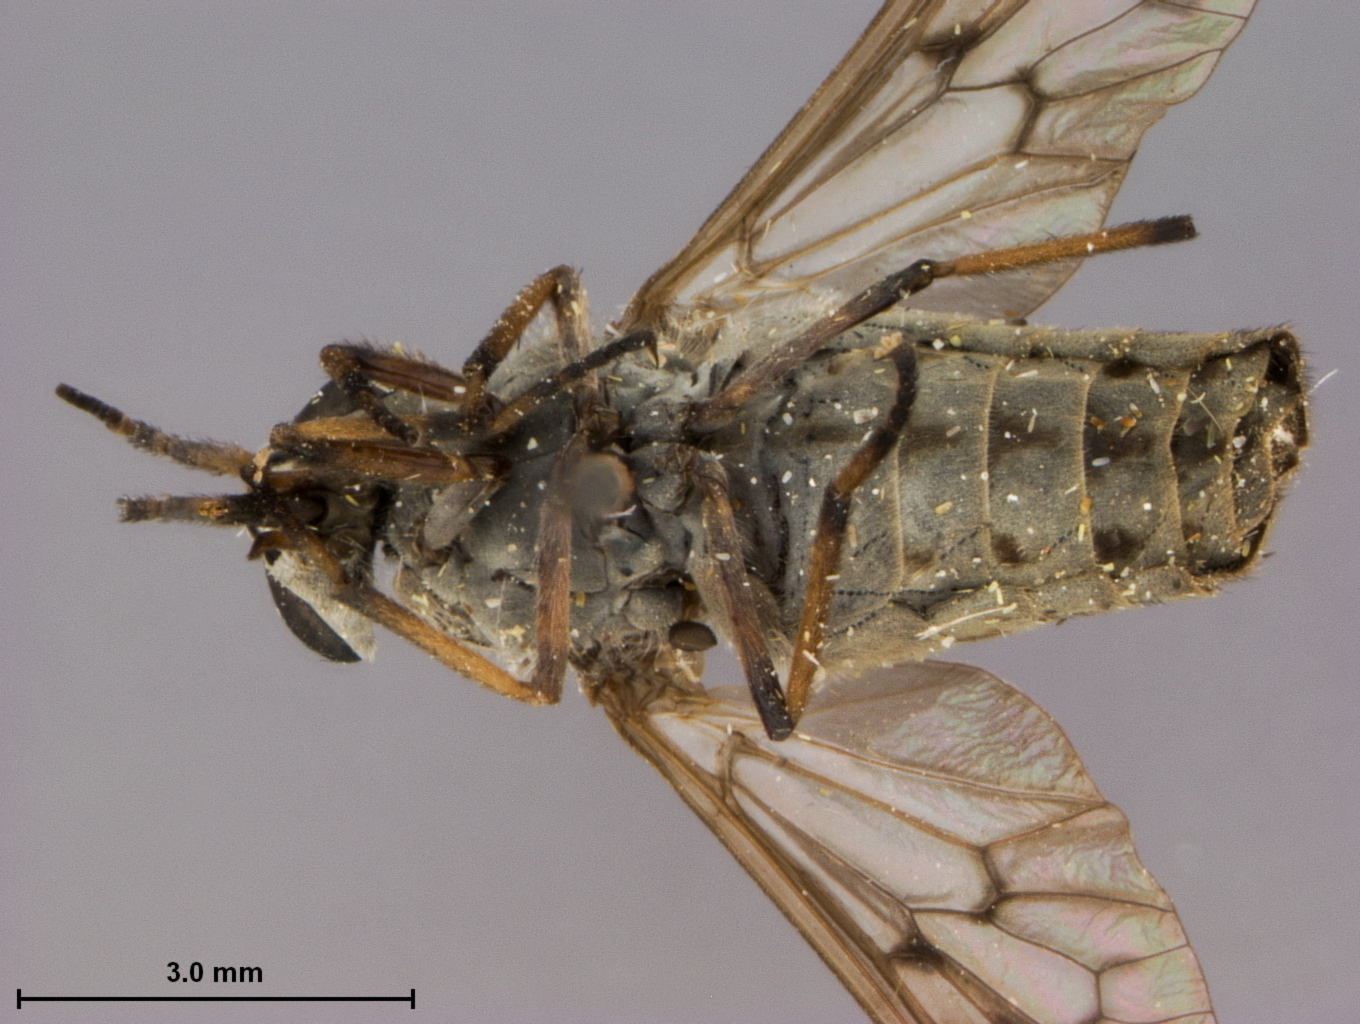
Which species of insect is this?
Silvius gibsoni
